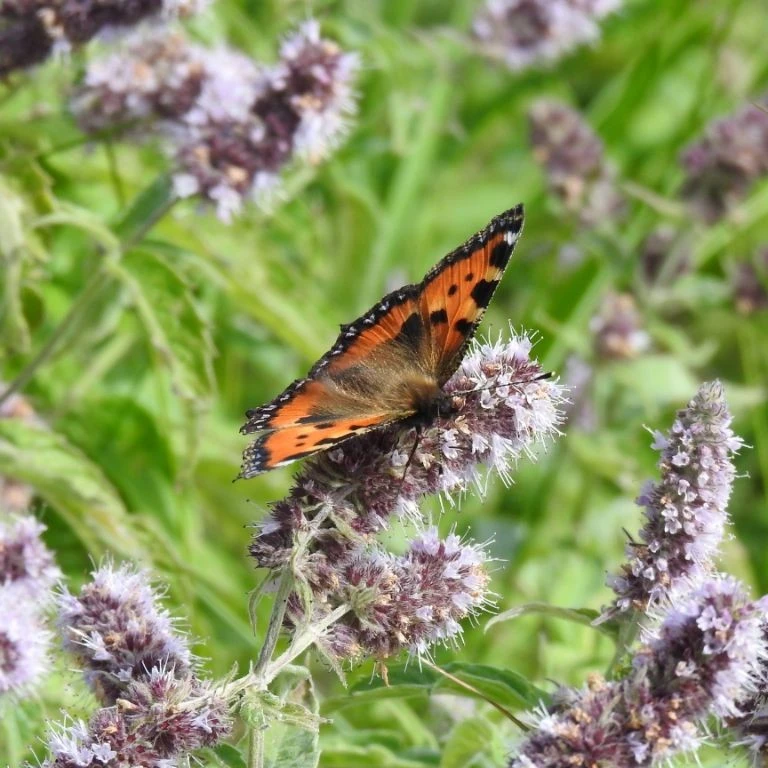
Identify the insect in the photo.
Aglais urticae
